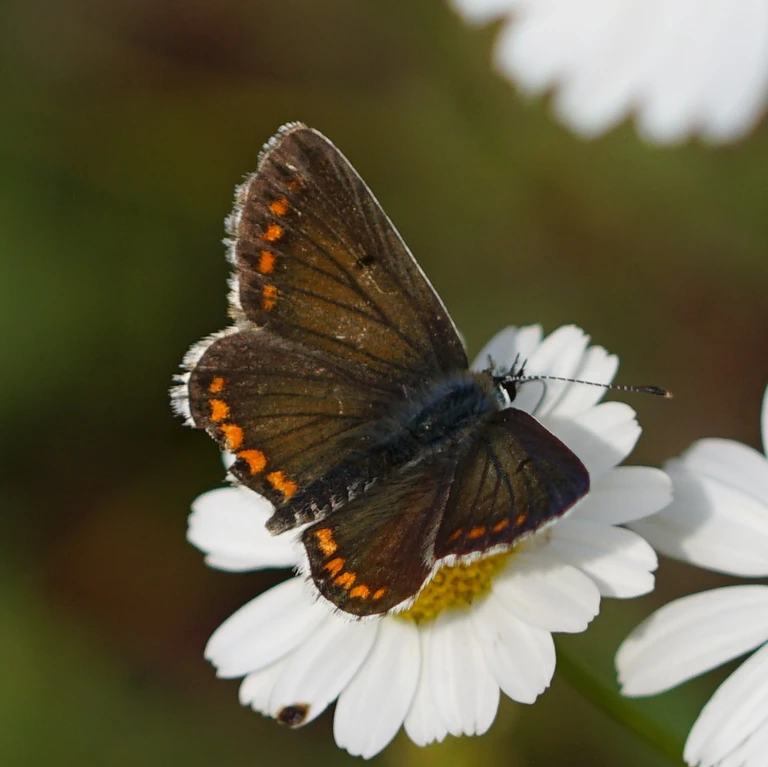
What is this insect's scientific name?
Aricia agestis/artaxerxes
